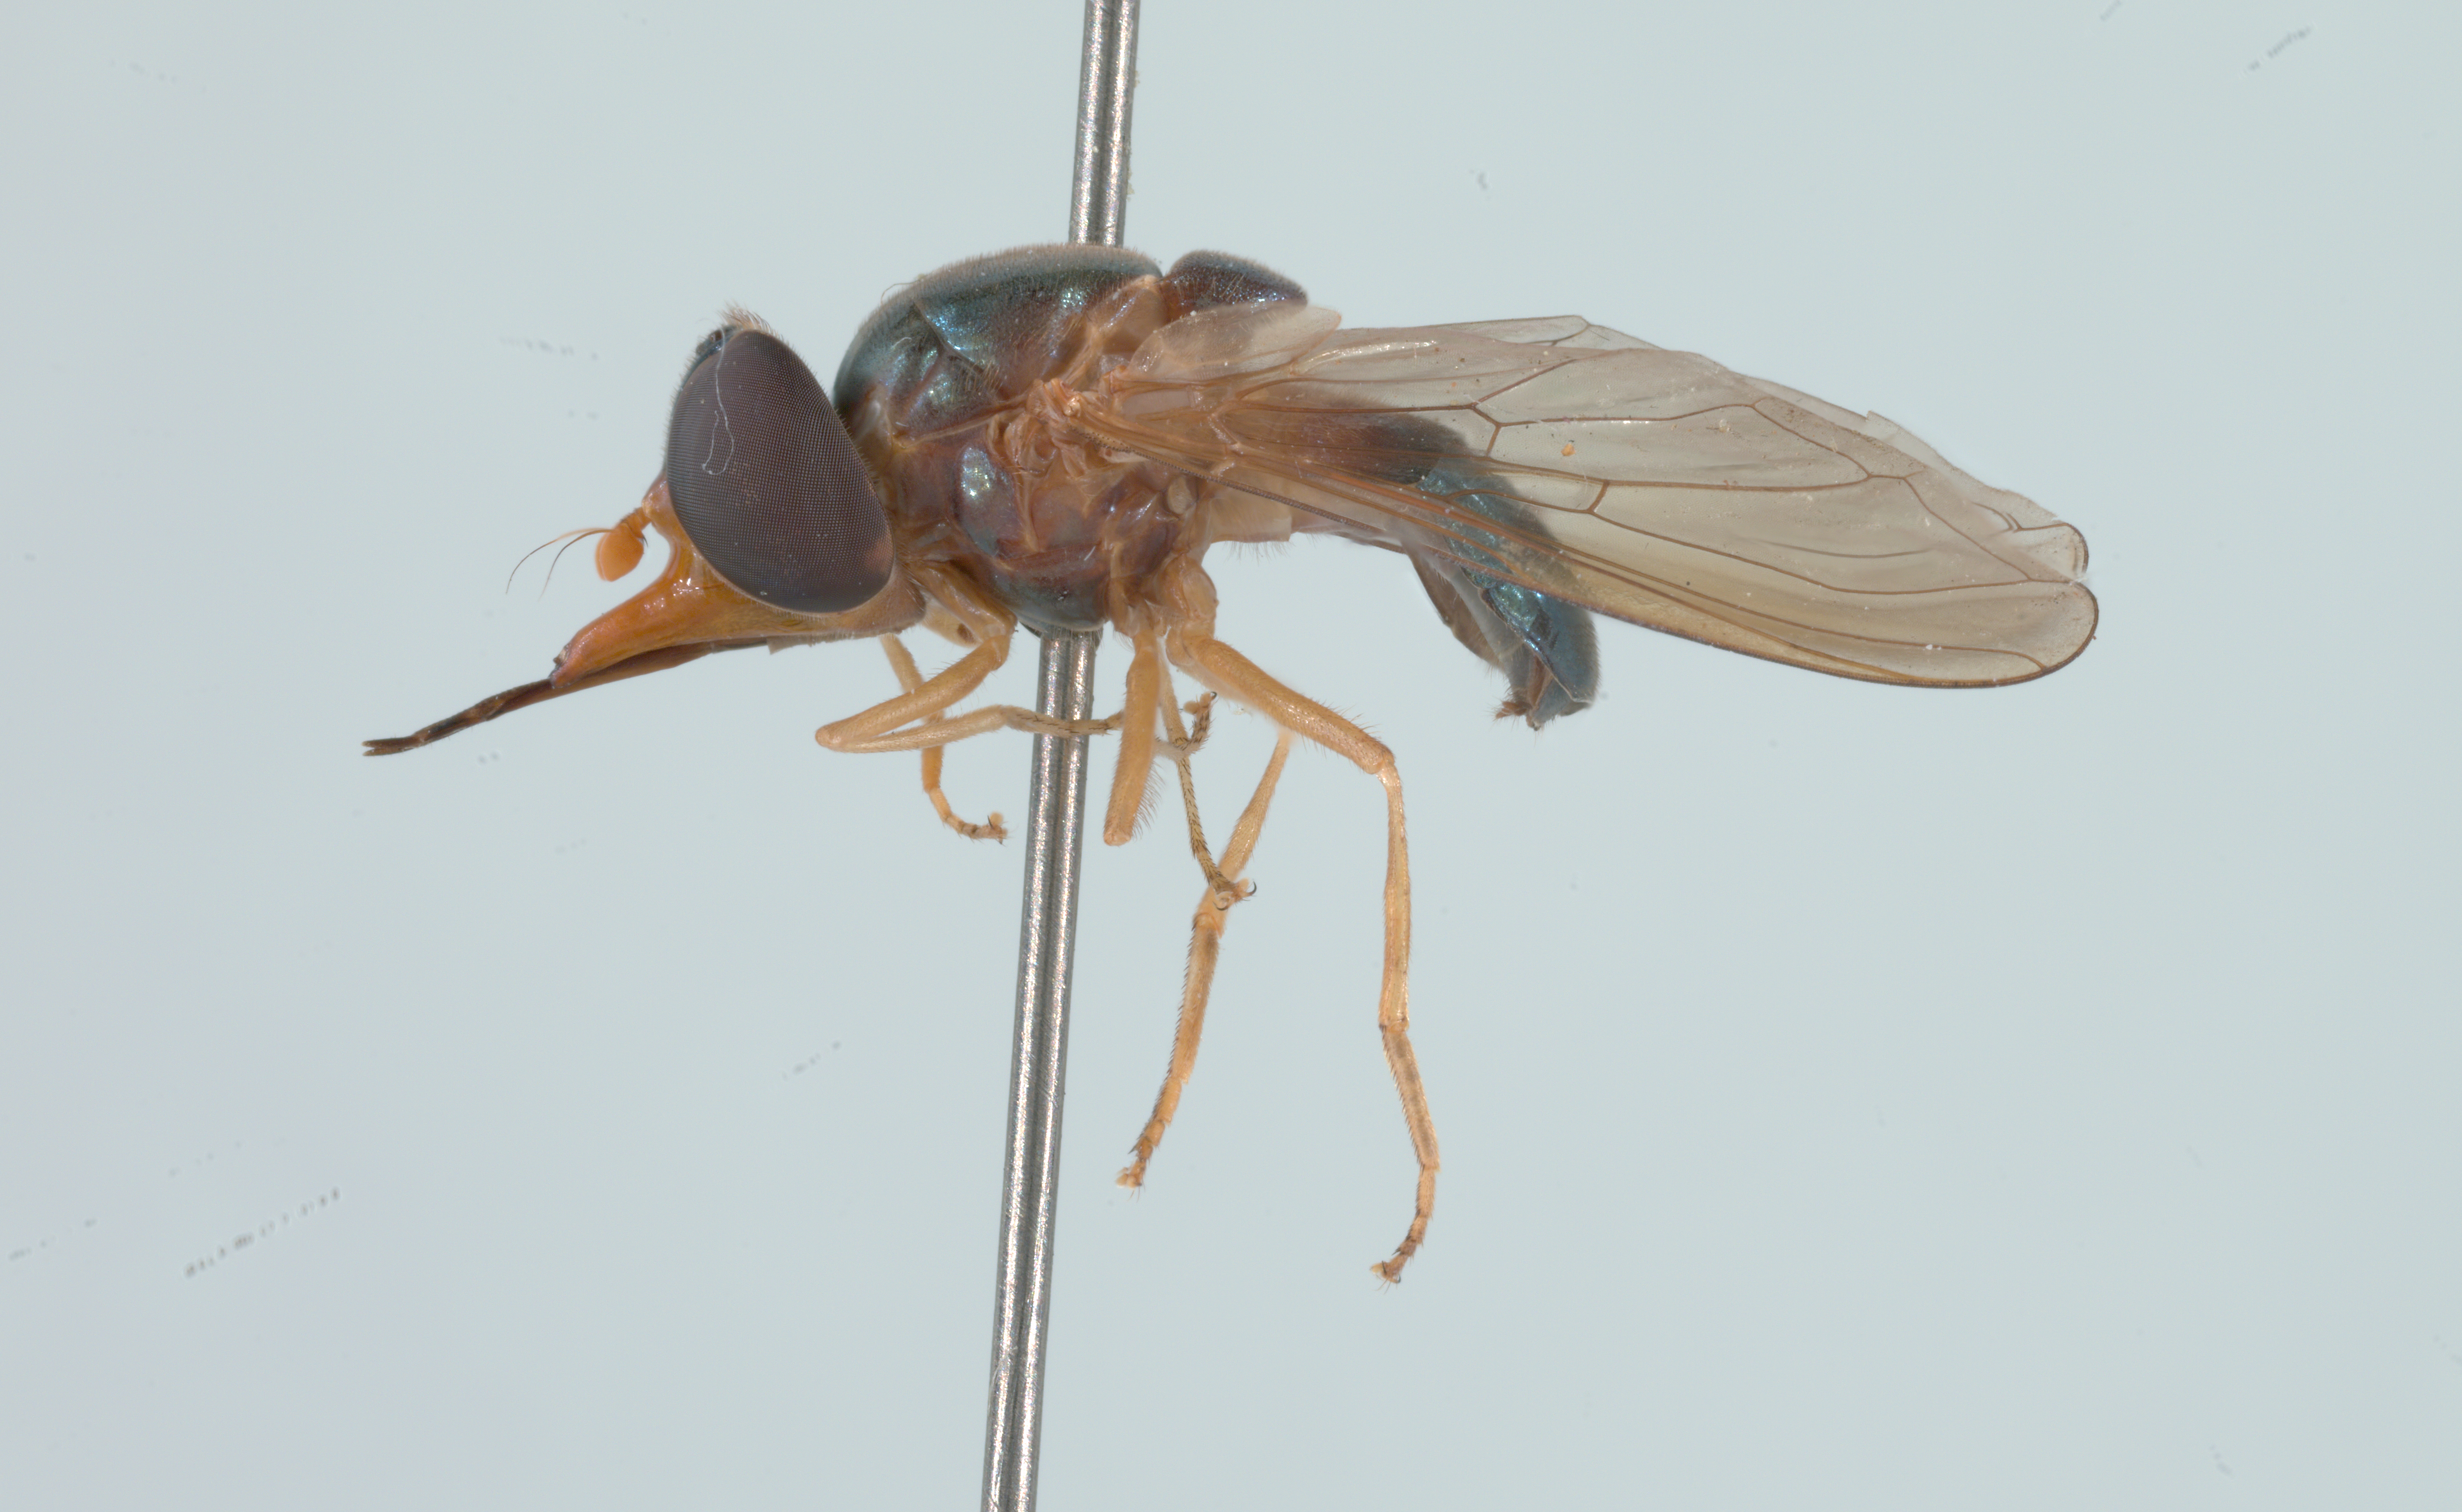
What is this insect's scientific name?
Rhingia caerulescens
